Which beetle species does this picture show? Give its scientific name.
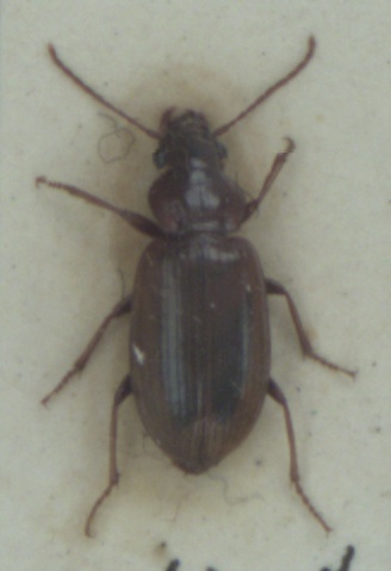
Dicheirotrichus obsoletus
